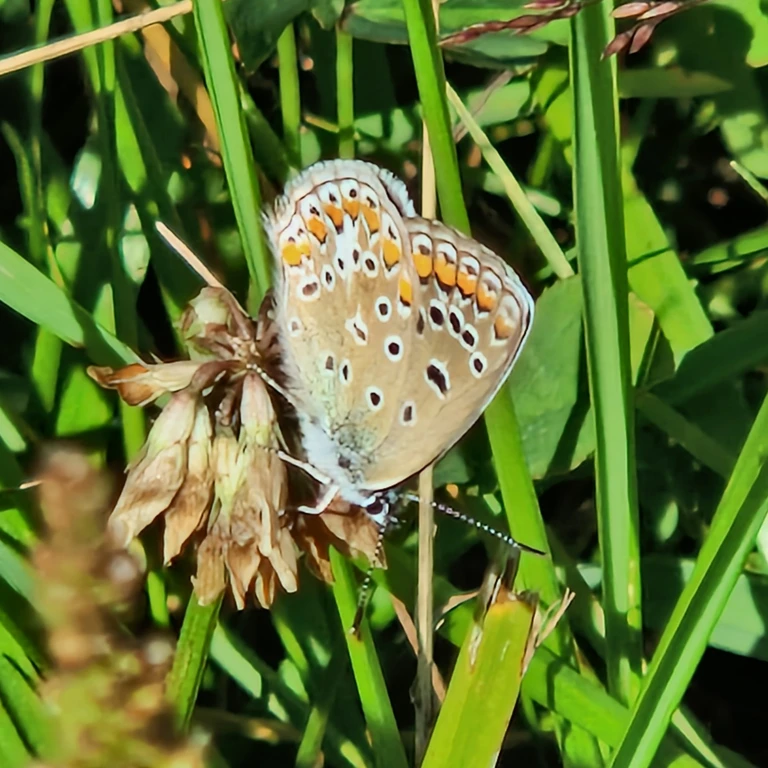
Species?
Polyommatus icarus
